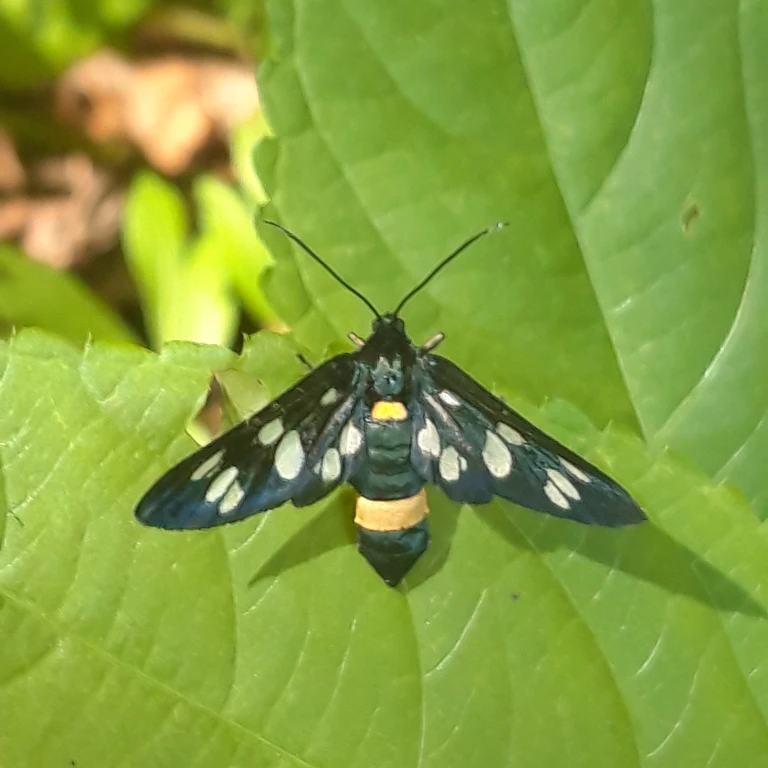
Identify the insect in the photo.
Amata phegea
